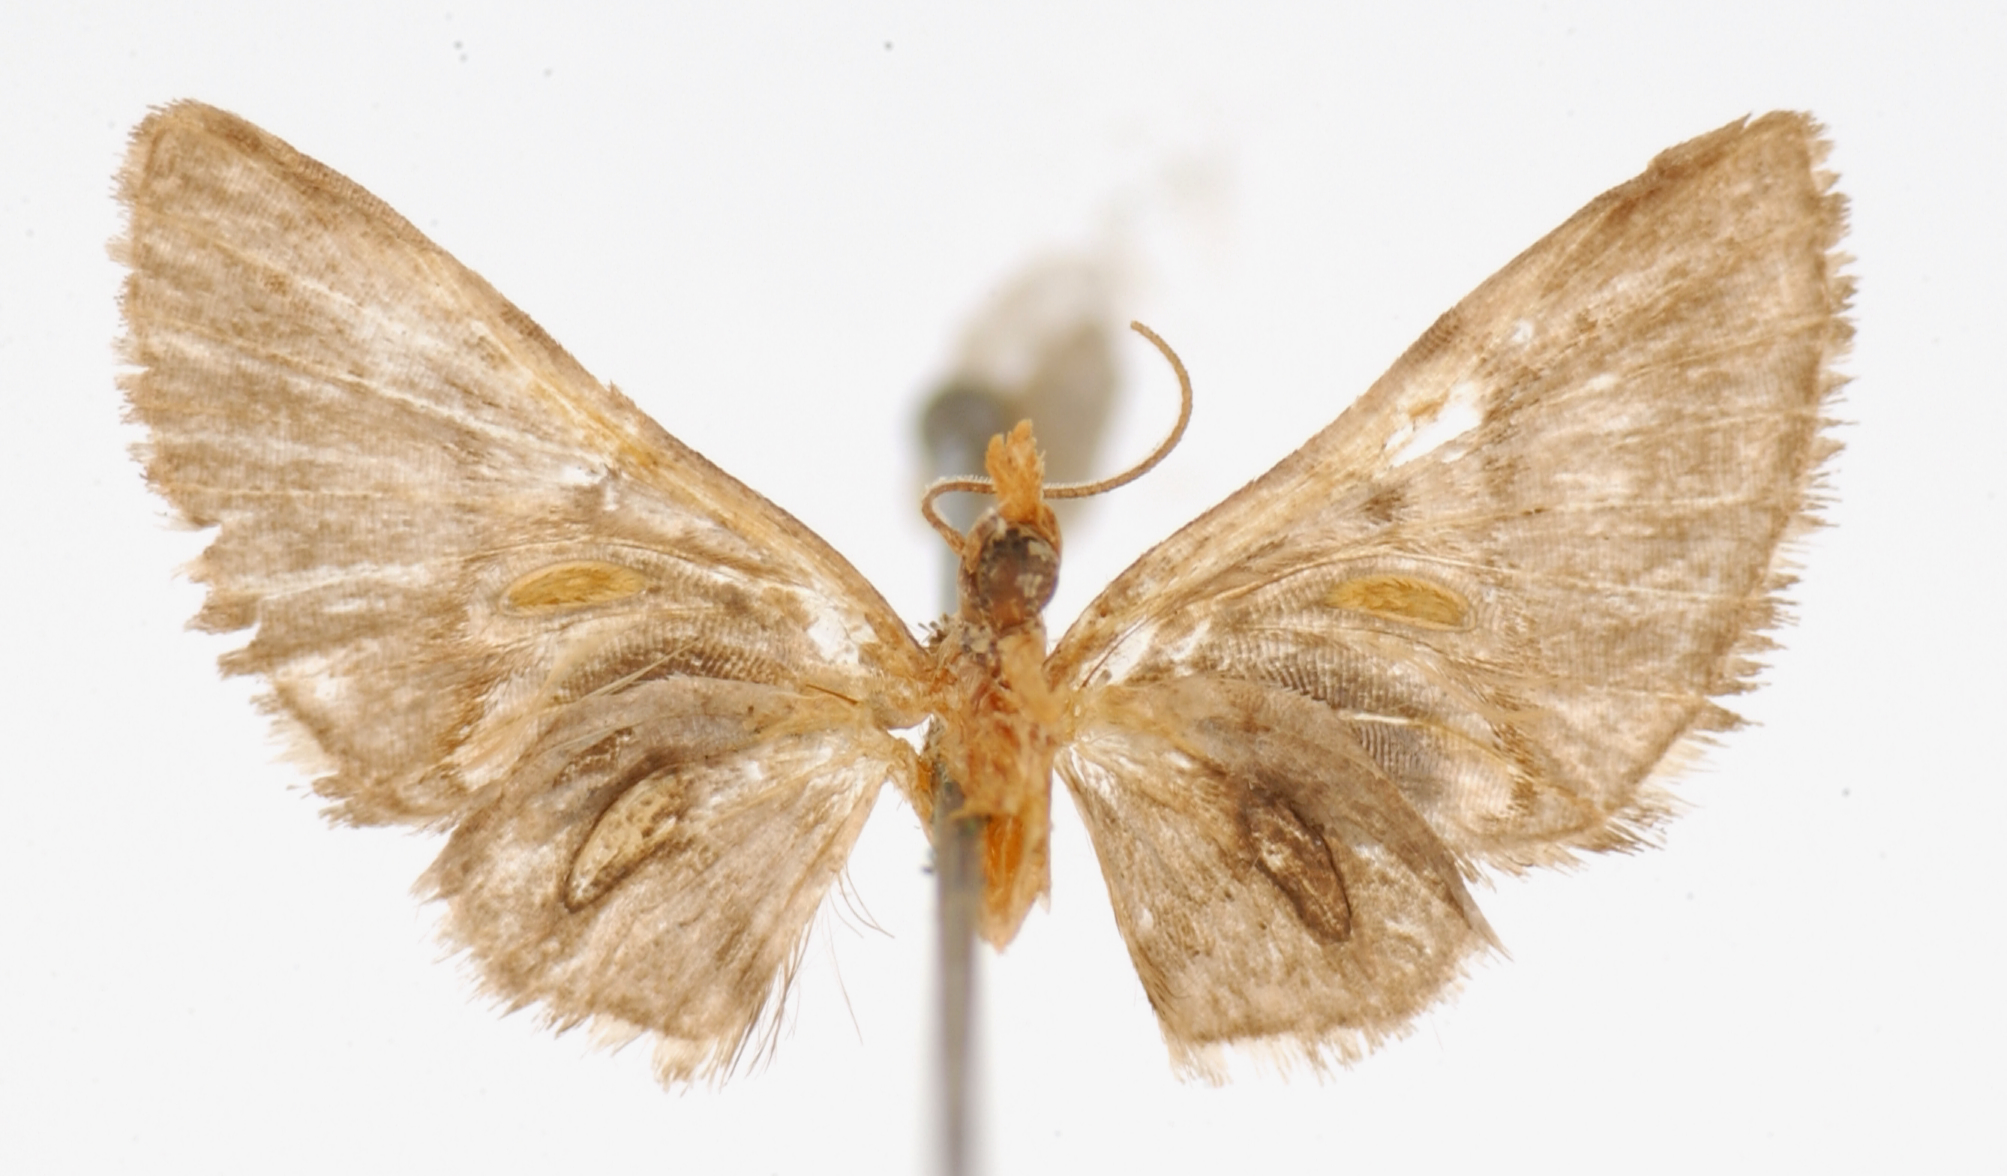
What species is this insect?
Dochephora discordans
